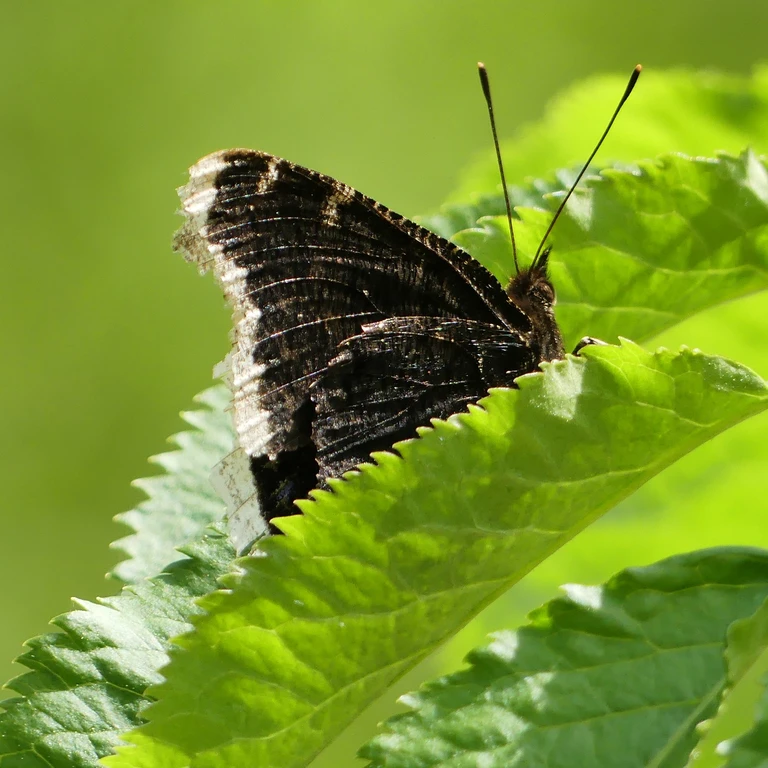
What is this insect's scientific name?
Nymphalis antiopa
